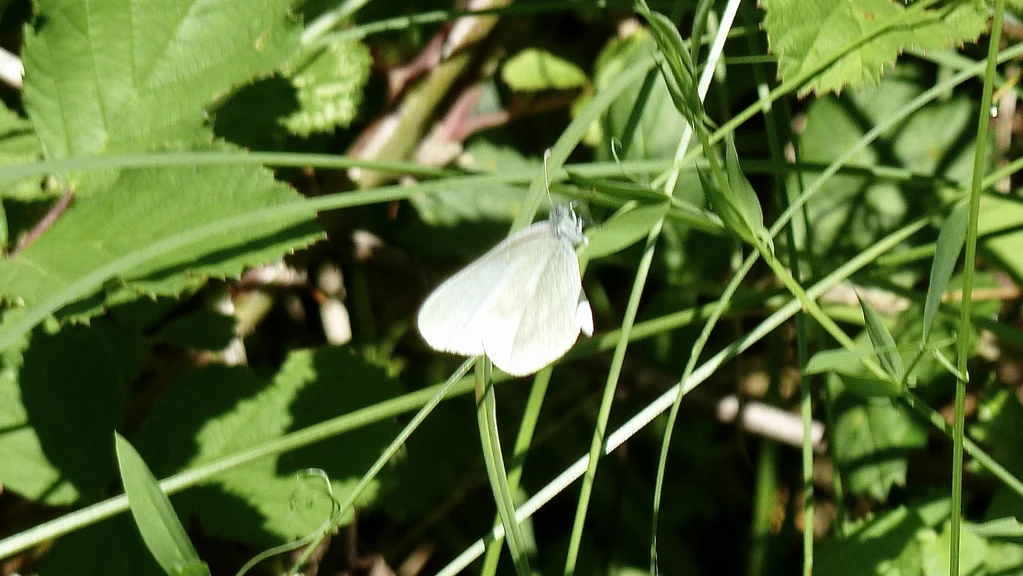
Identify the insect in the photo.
Leptidea sinapis/juvernica
